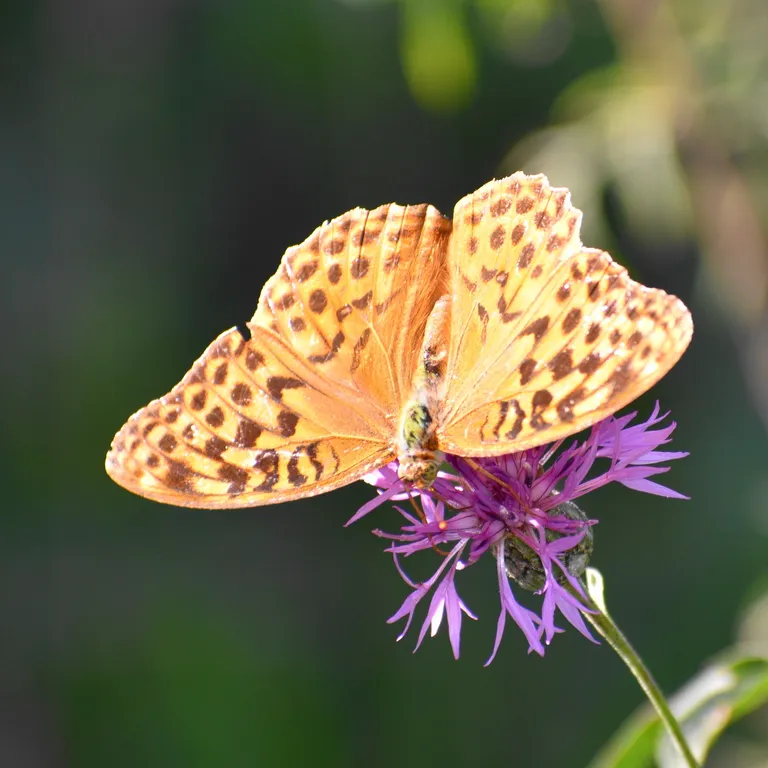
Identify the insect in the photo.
Argynnis paphia
